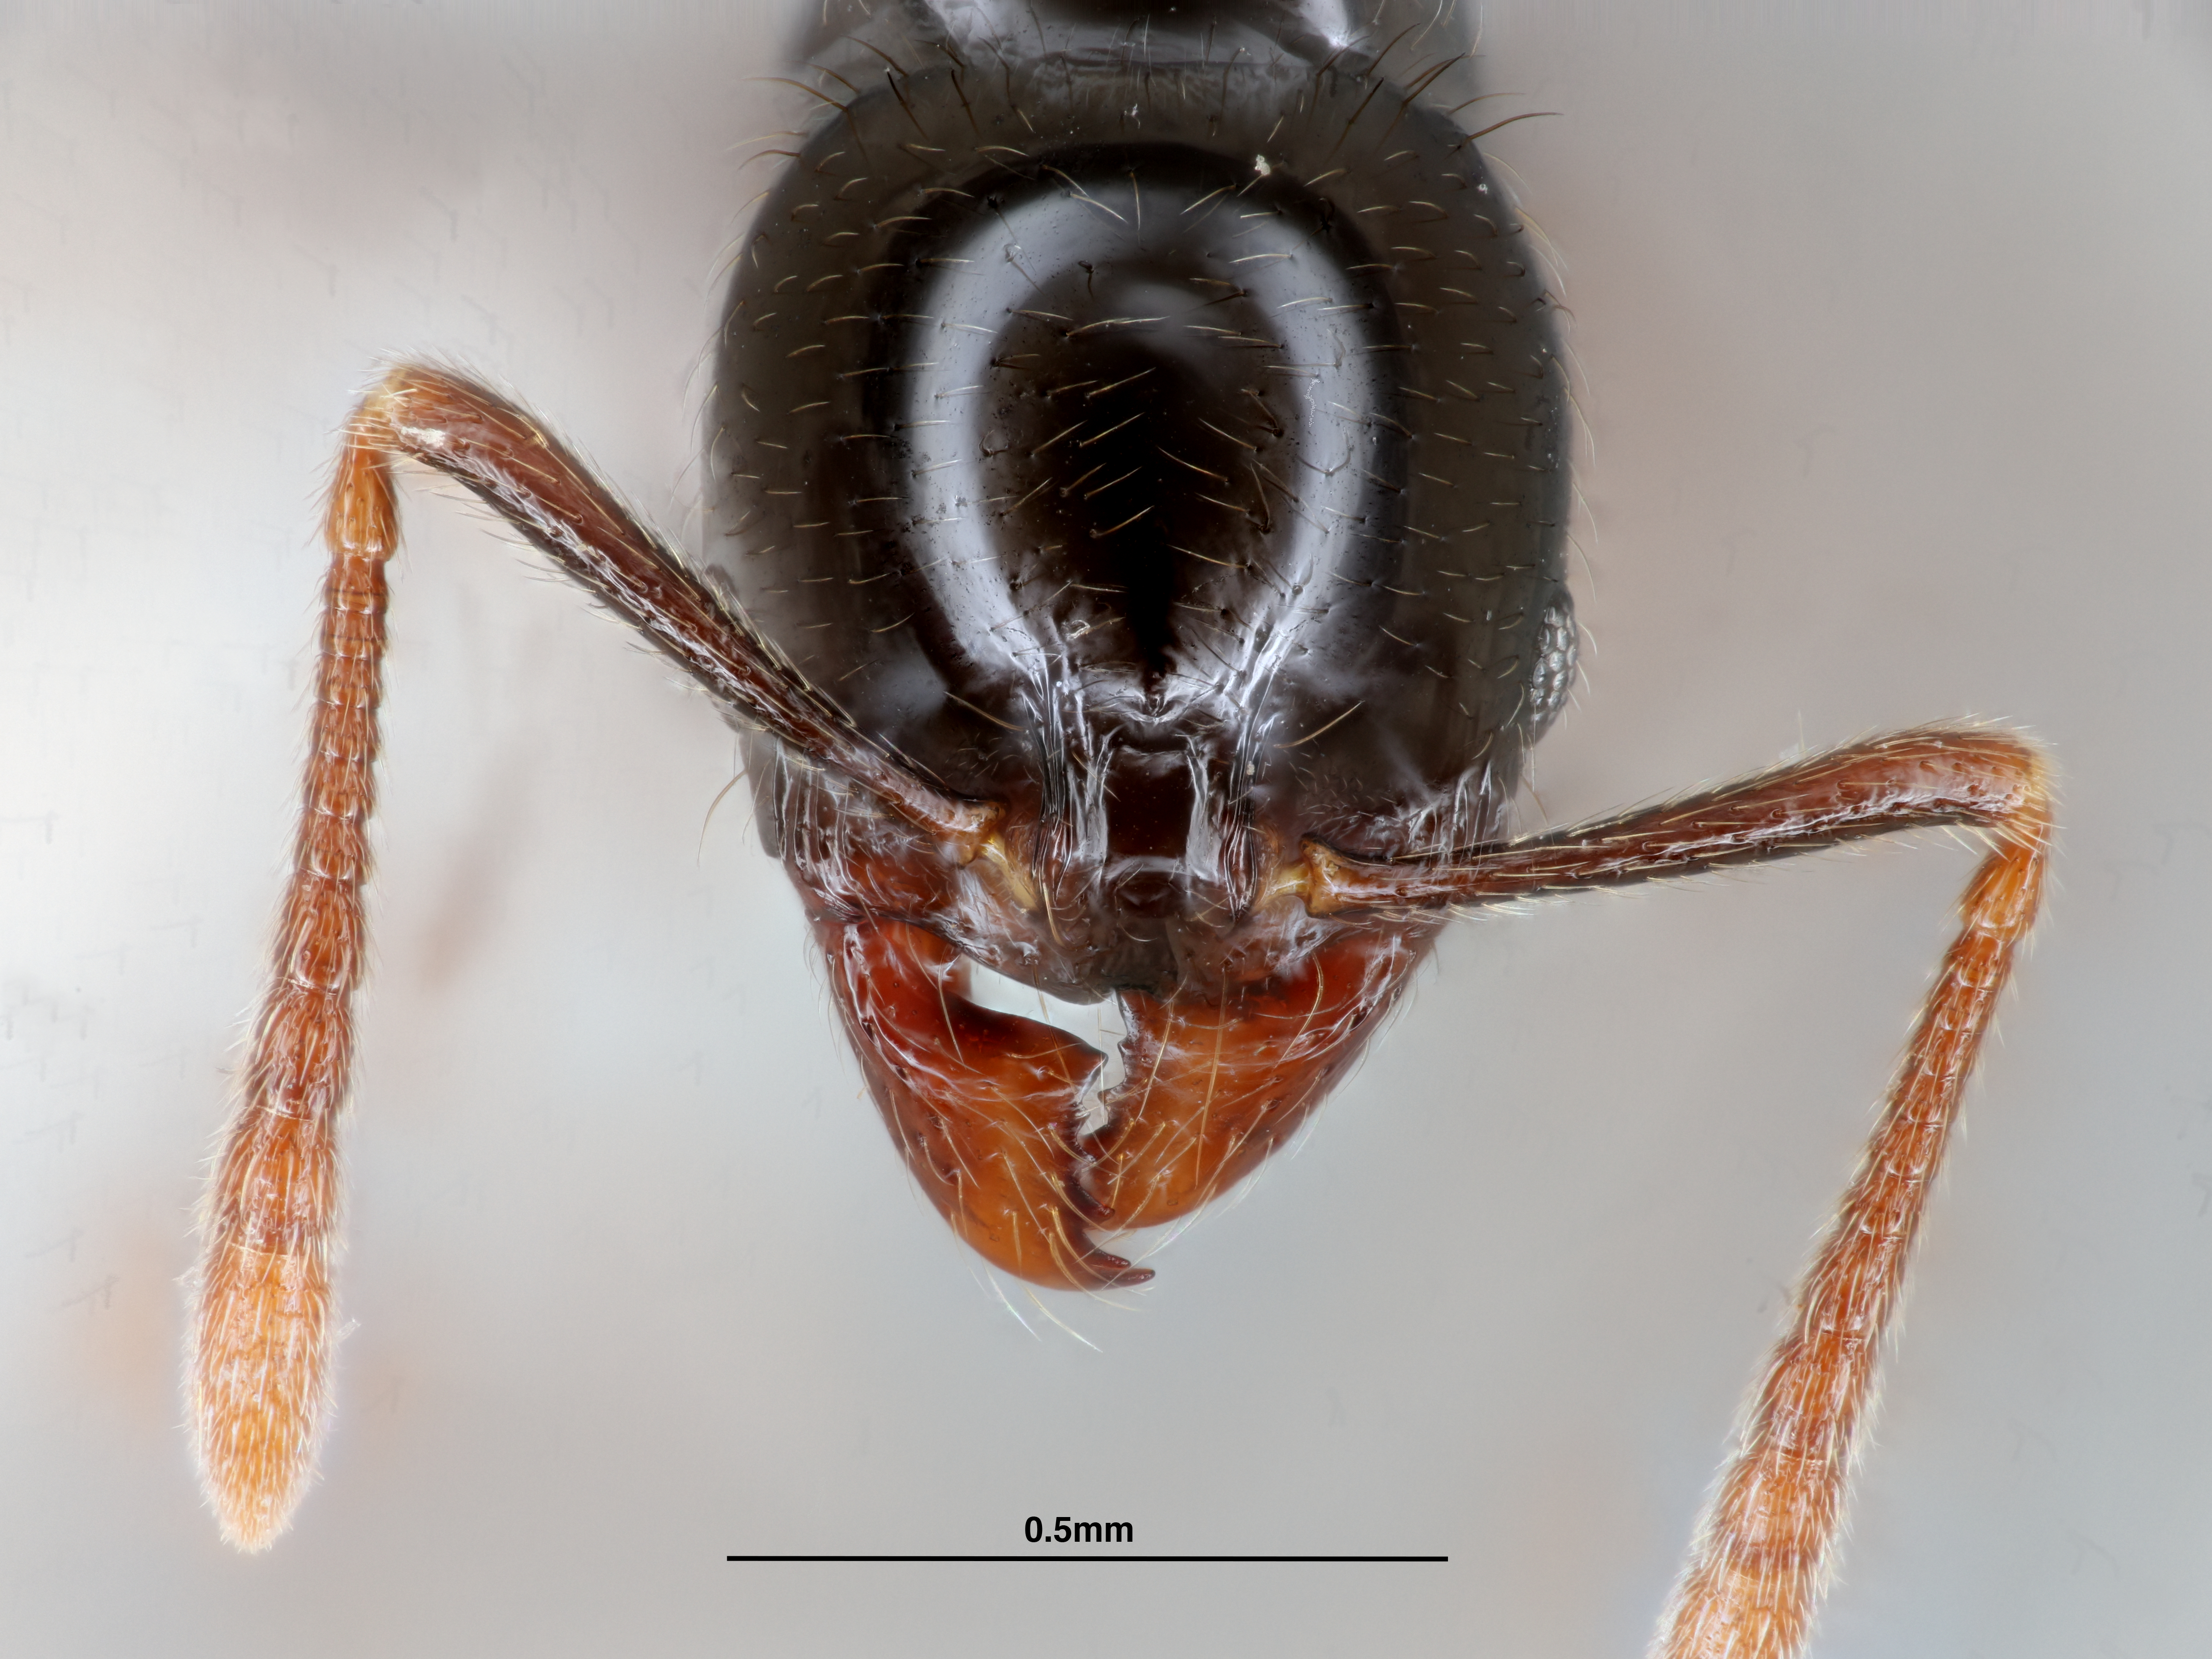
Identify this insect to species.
Stenamma llama
